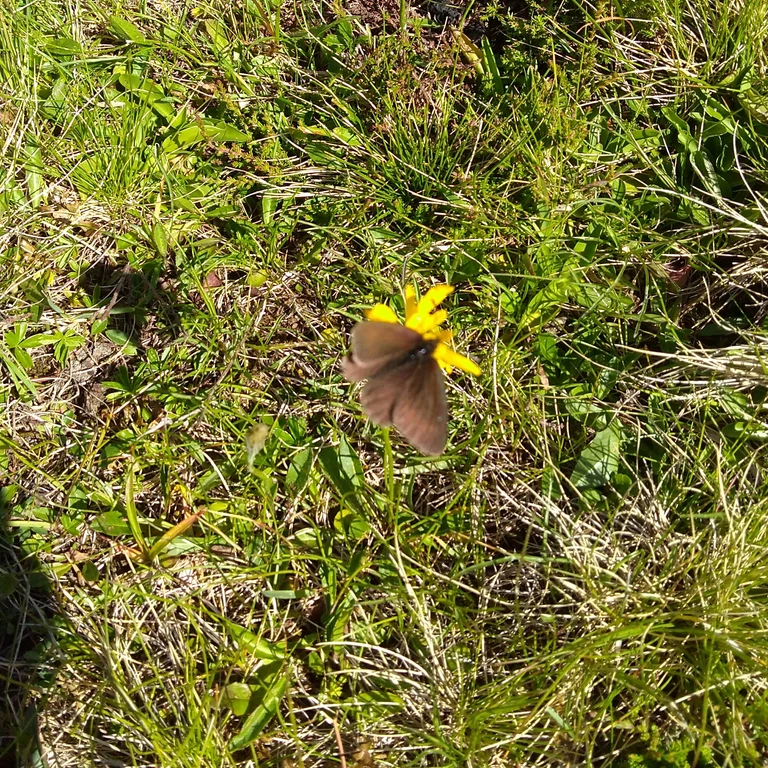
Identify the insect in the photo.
Maniola jurtina
